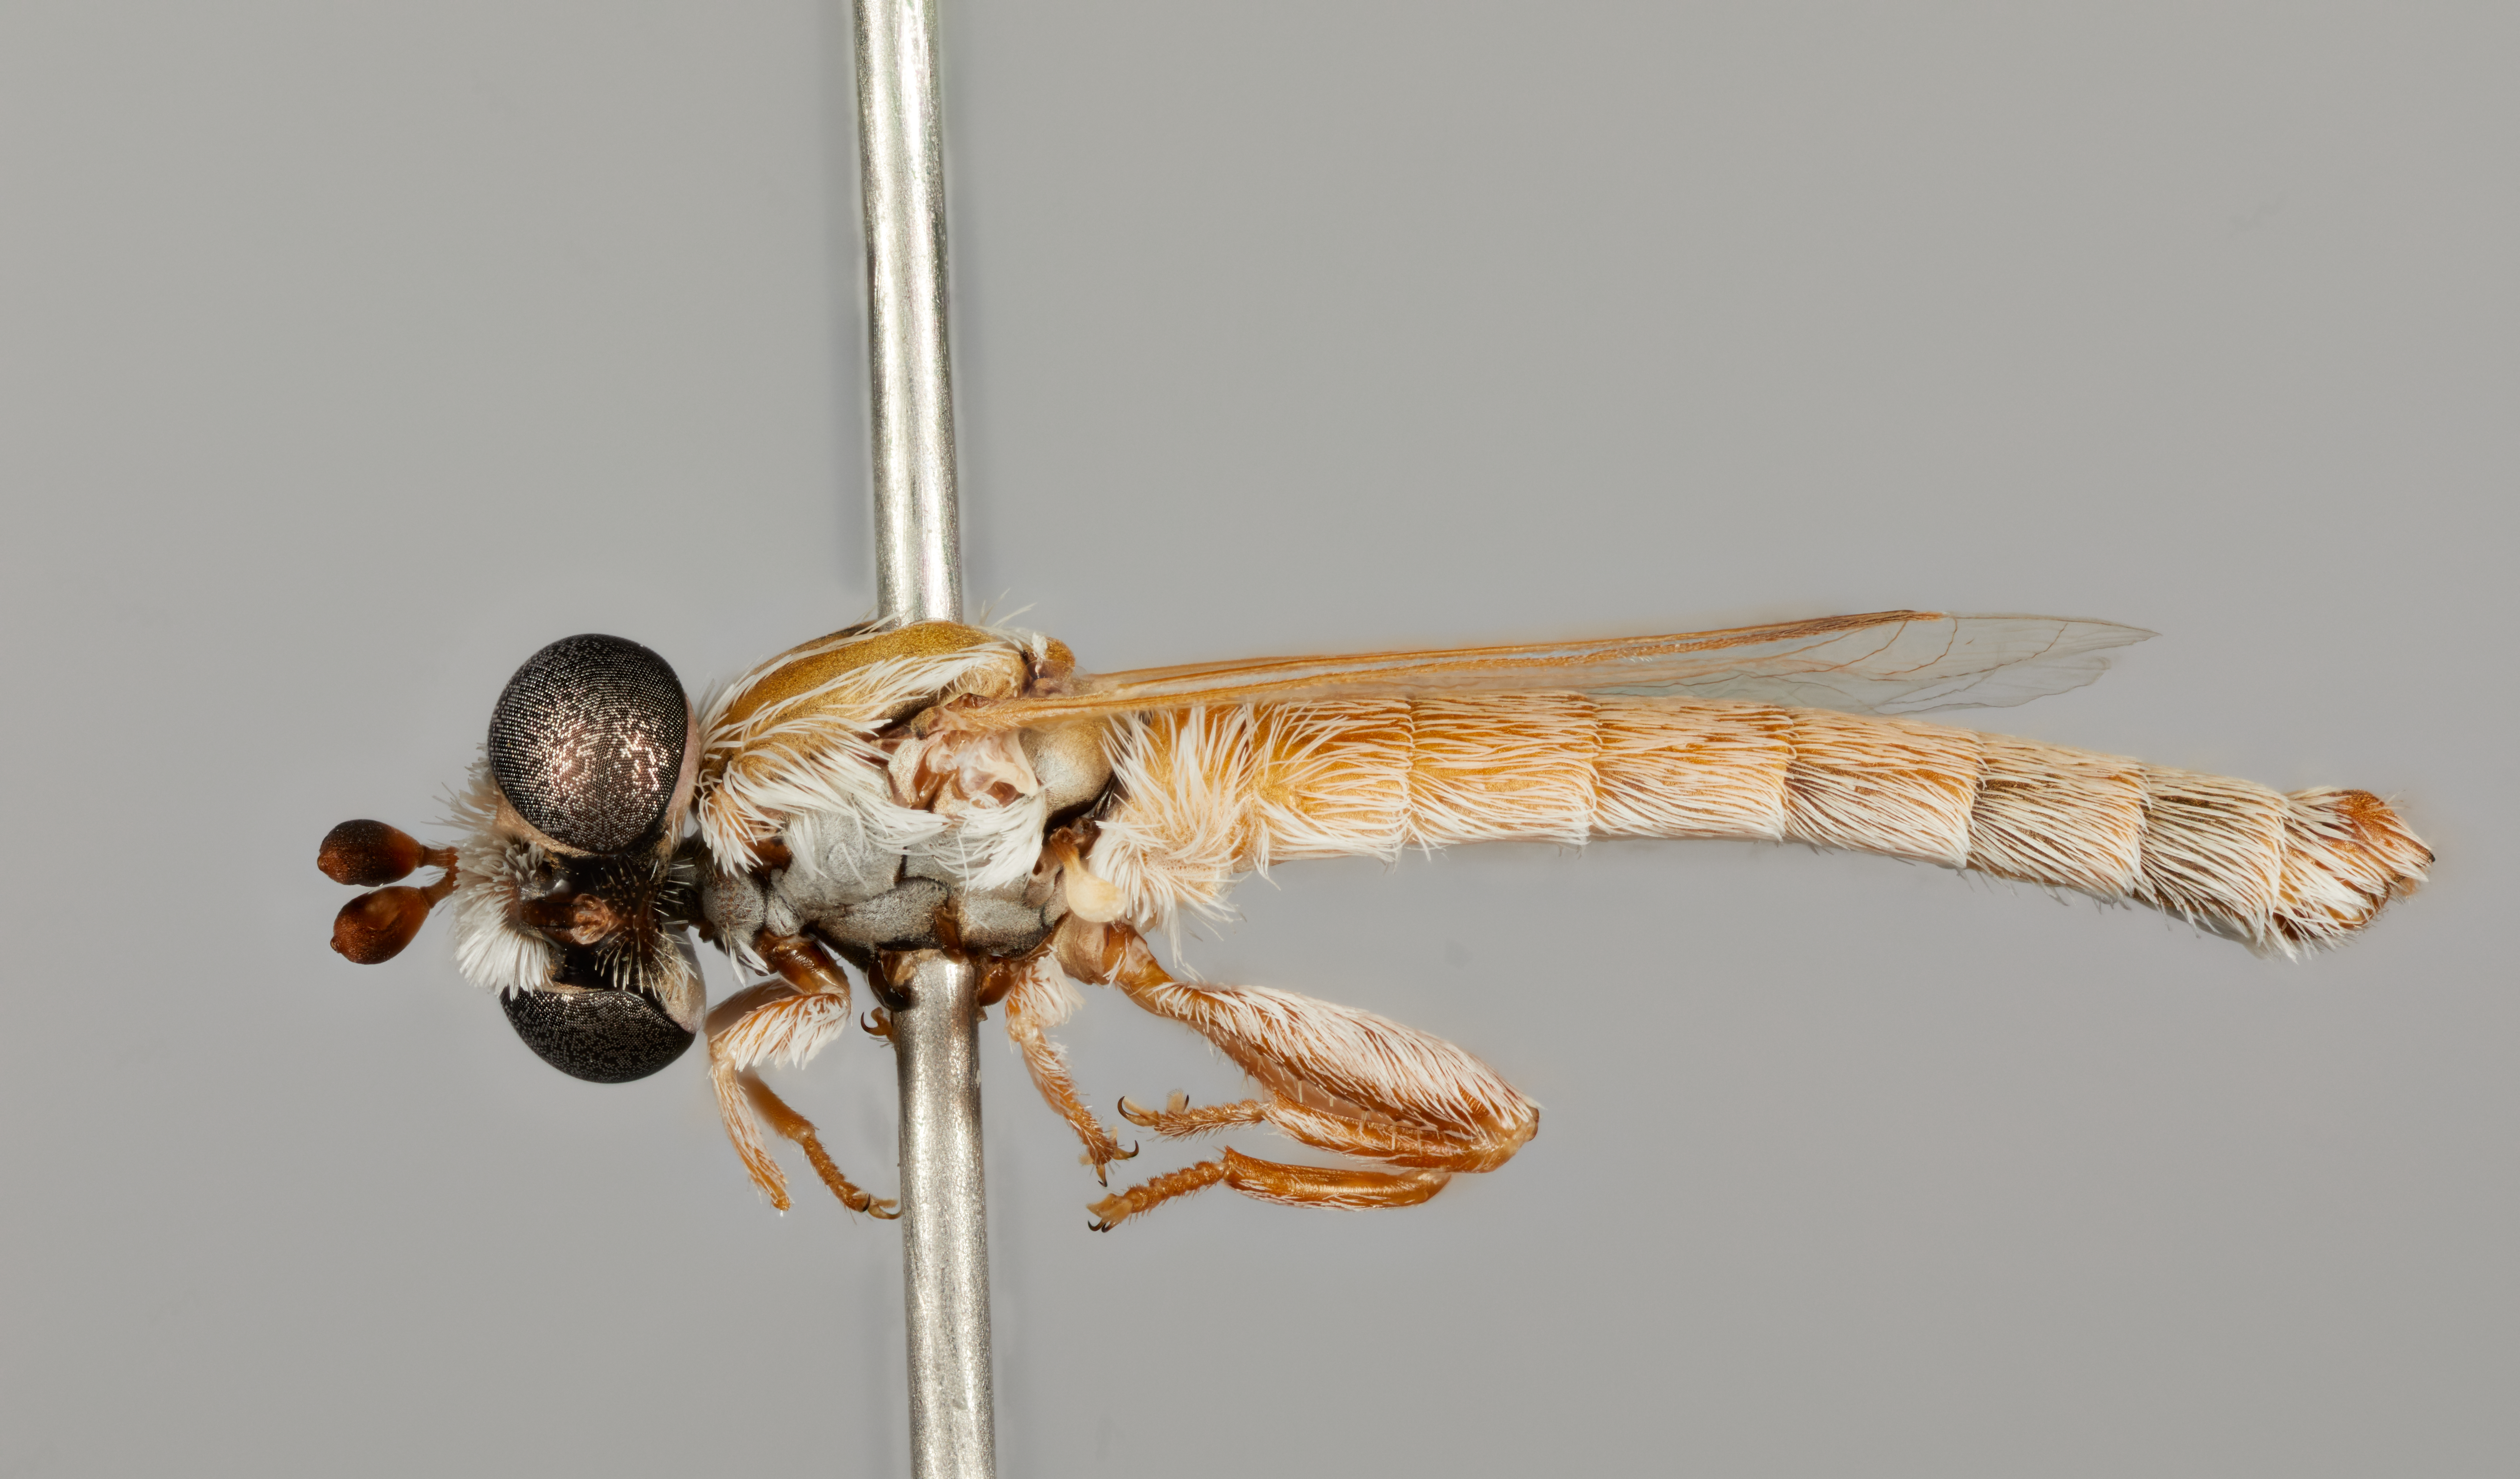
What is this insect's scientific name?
Eremohaplomydas gobabebensis
